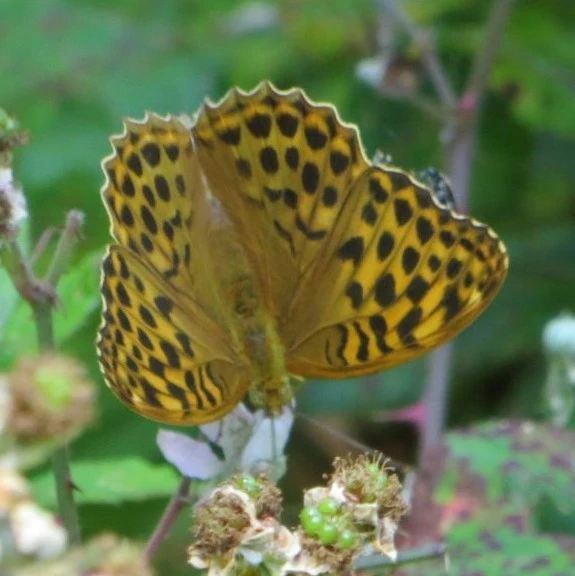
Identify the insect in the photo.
Argynnis paphia
